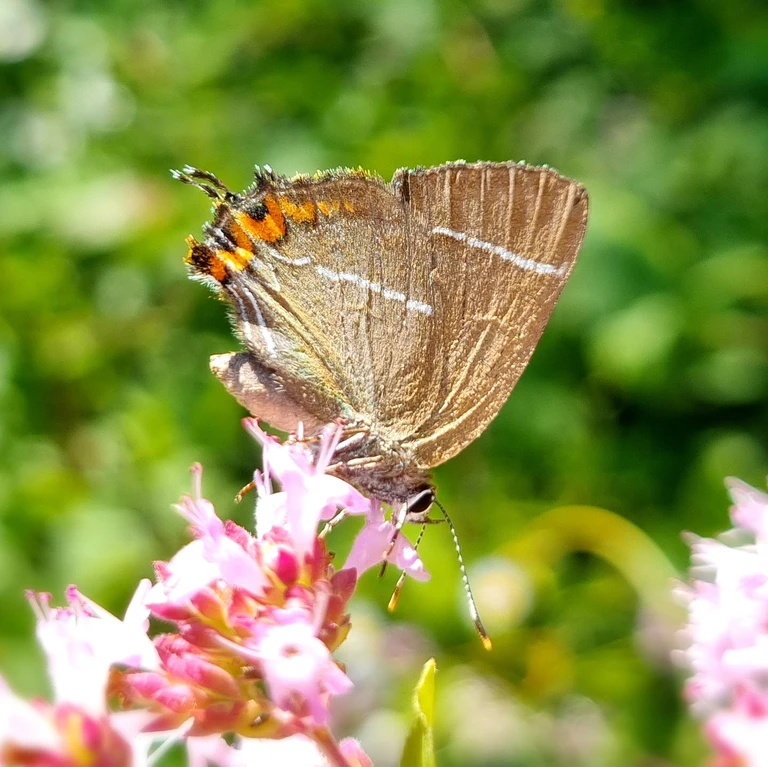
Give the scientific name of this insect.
Satyrium w-album
